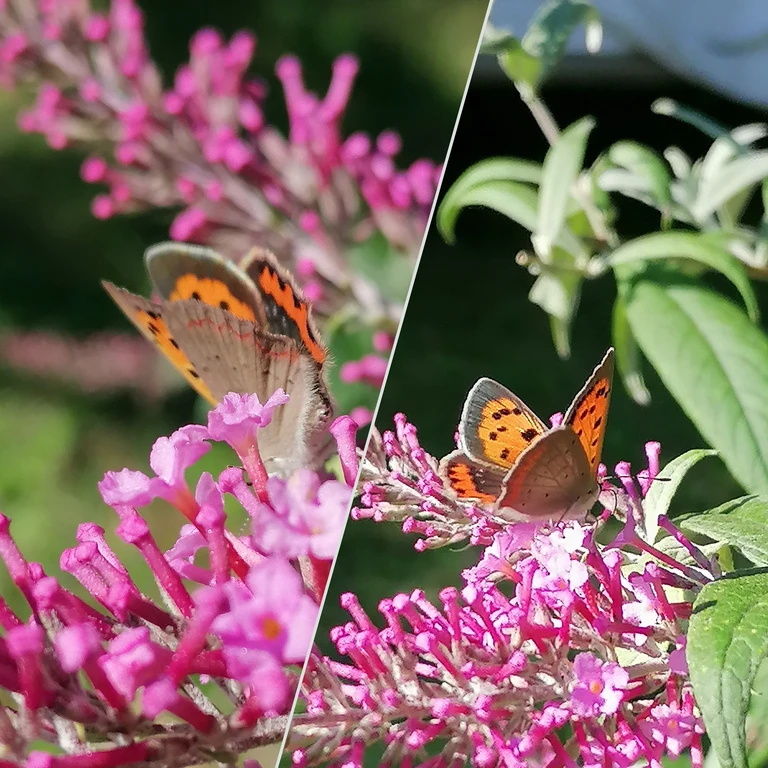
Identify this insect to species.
Lycaena phlaeas
